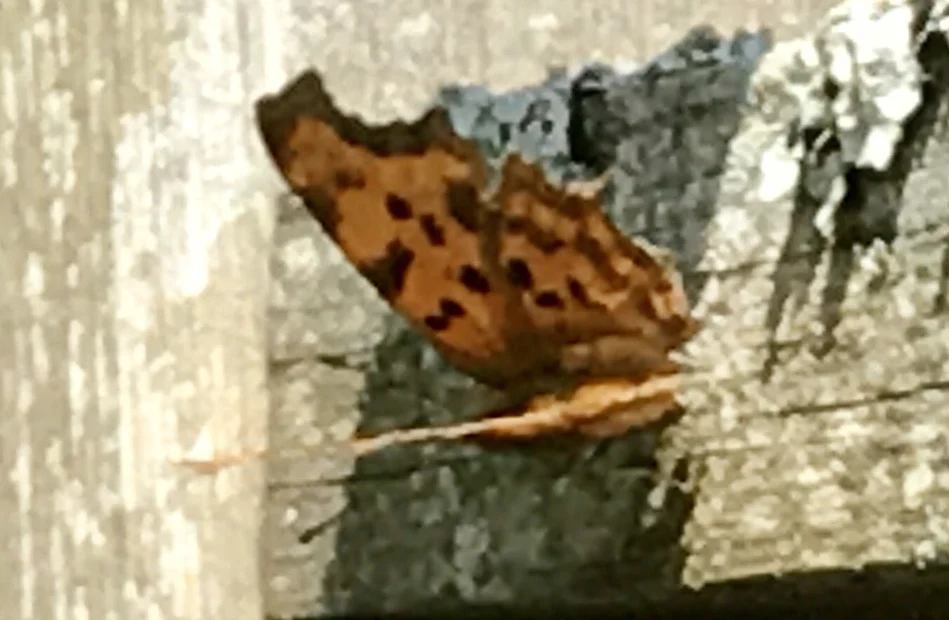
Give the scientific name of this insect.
Polygonia c-album
